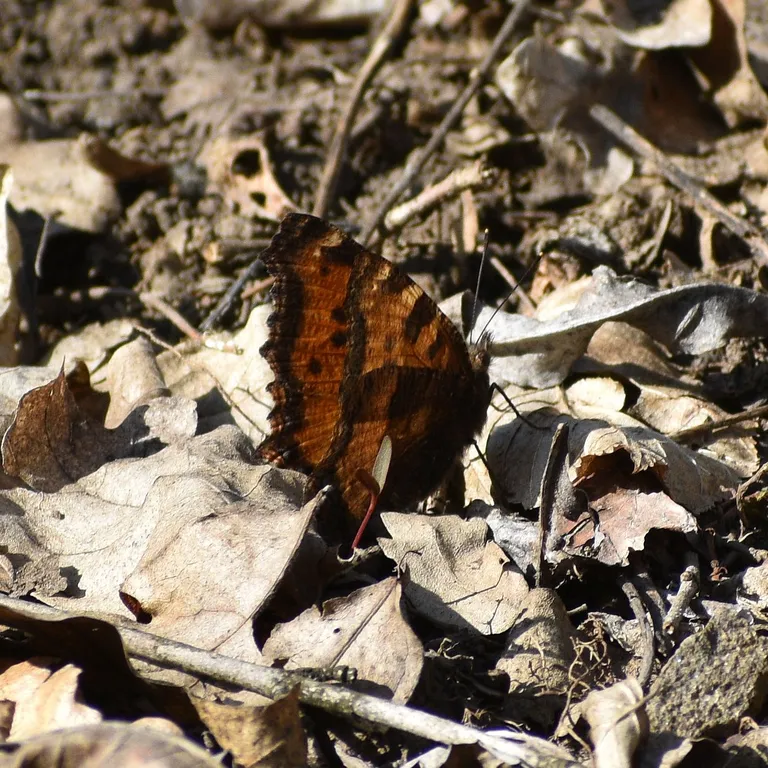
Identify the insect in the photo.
Nymphalis polychloros
